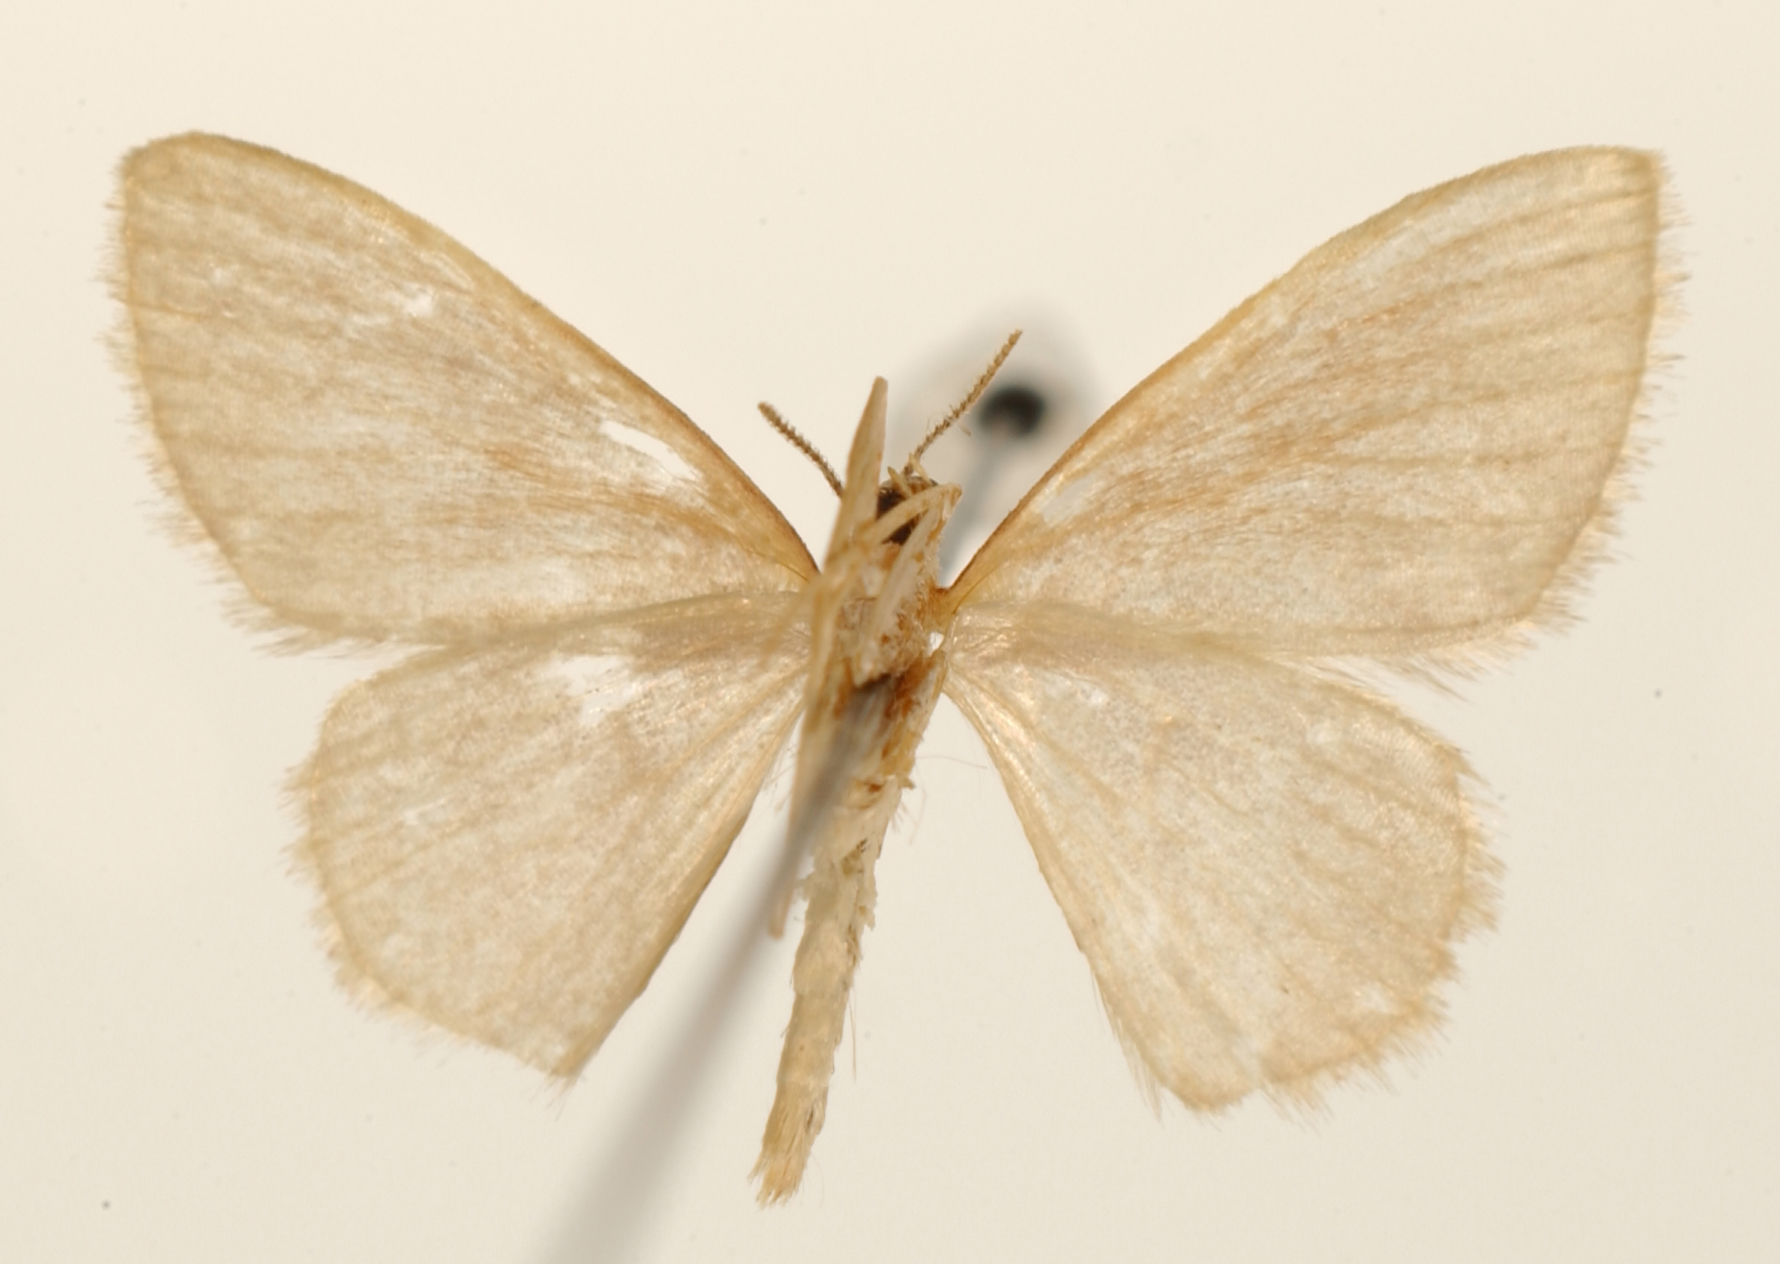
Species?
Calyptocome rivularia
